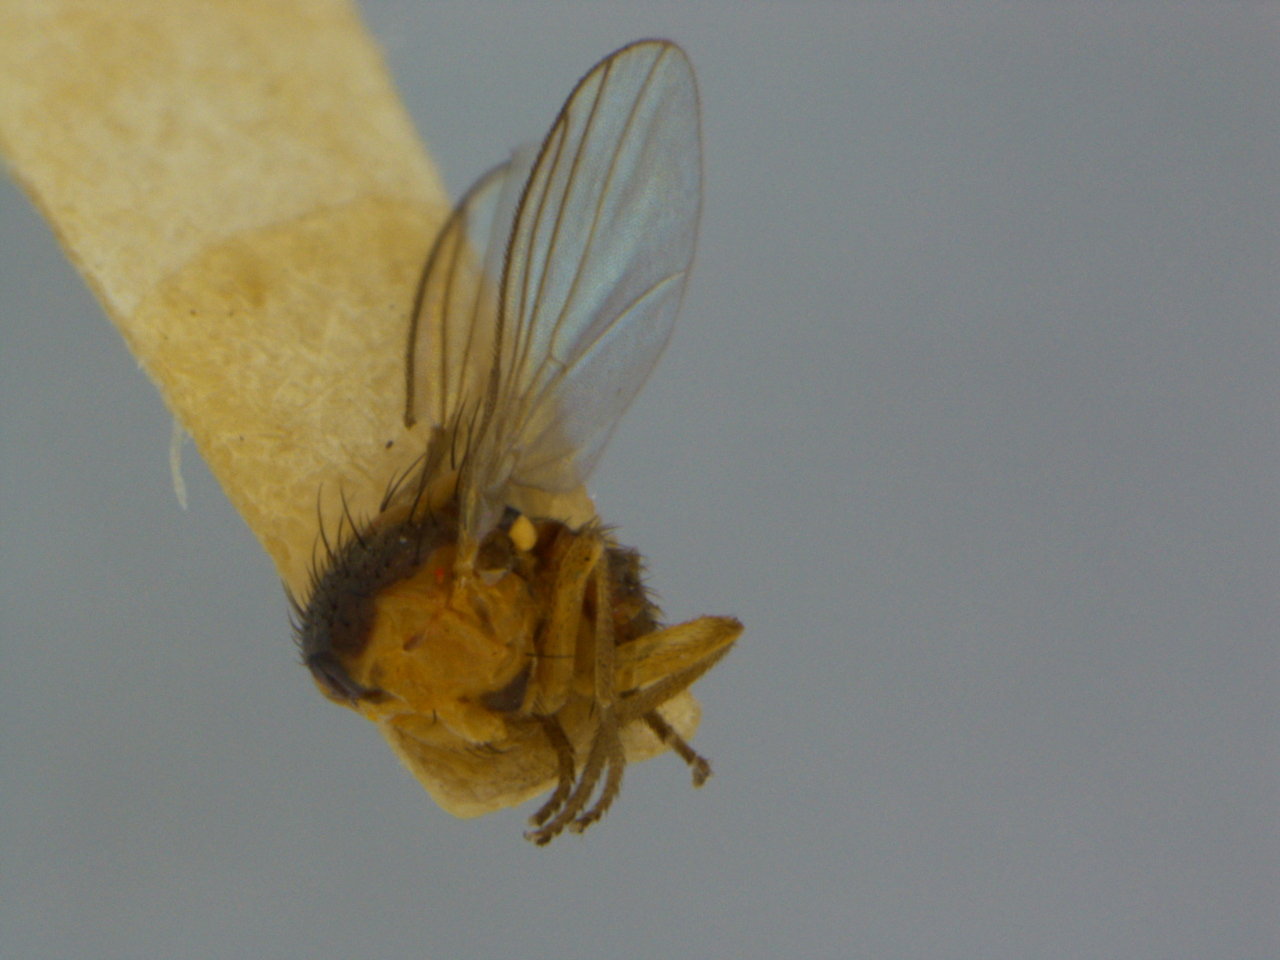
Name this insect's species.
Agromyza schmidti
